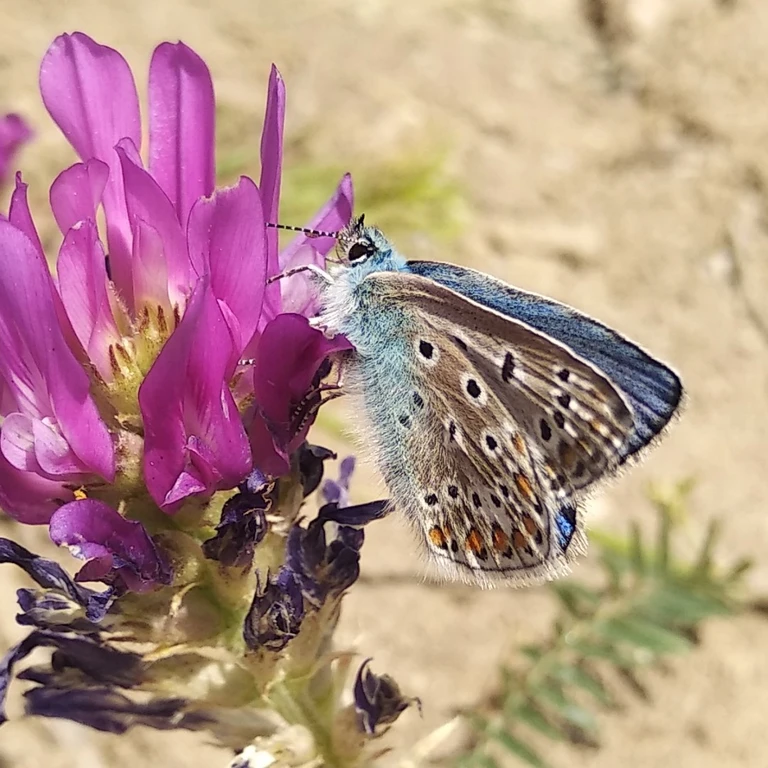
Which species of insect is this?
Polyommatus icarus
